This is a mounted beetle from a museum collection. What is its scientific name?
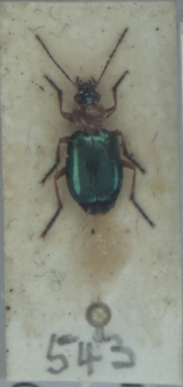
Lebia chlorocephala
